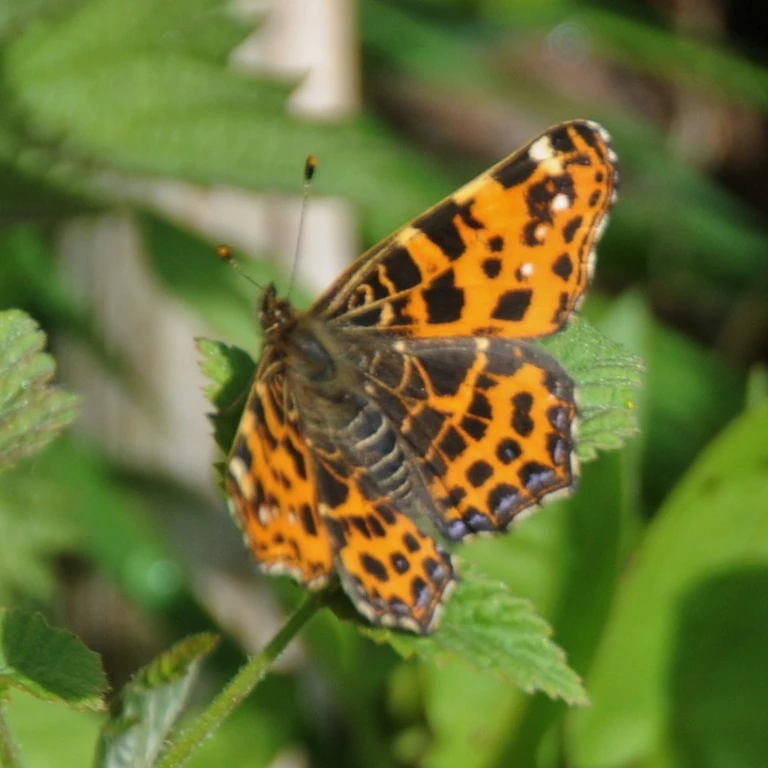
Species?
Araschnia levana
